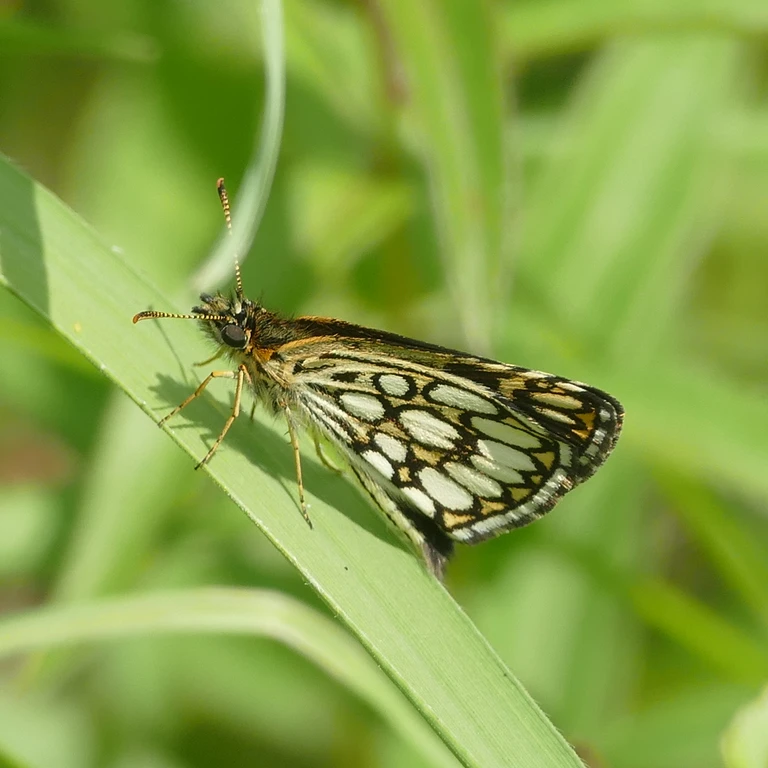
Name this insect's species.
Heteropterus morpheus
